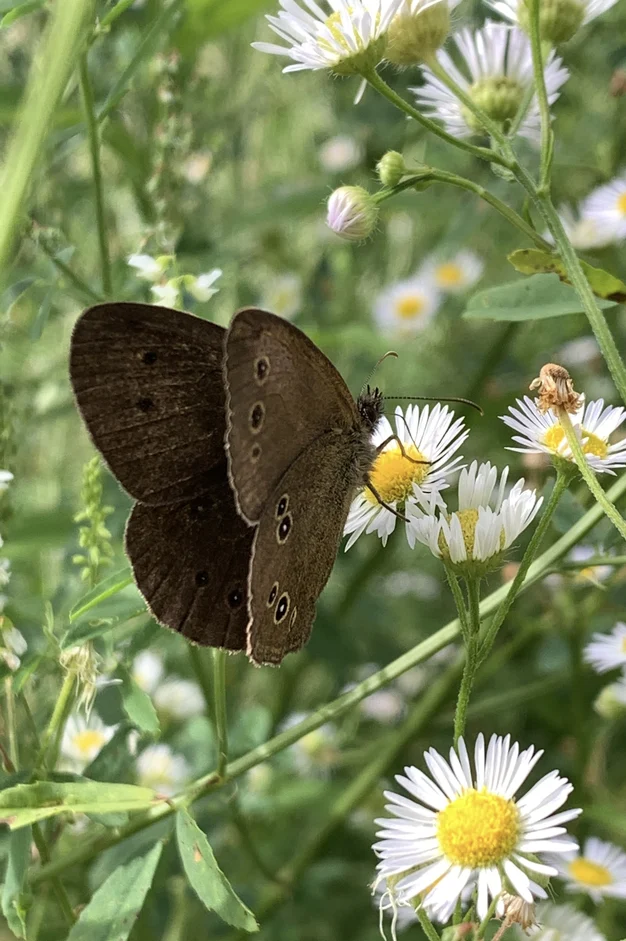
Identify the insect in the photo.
Aphantopus hyperantus
